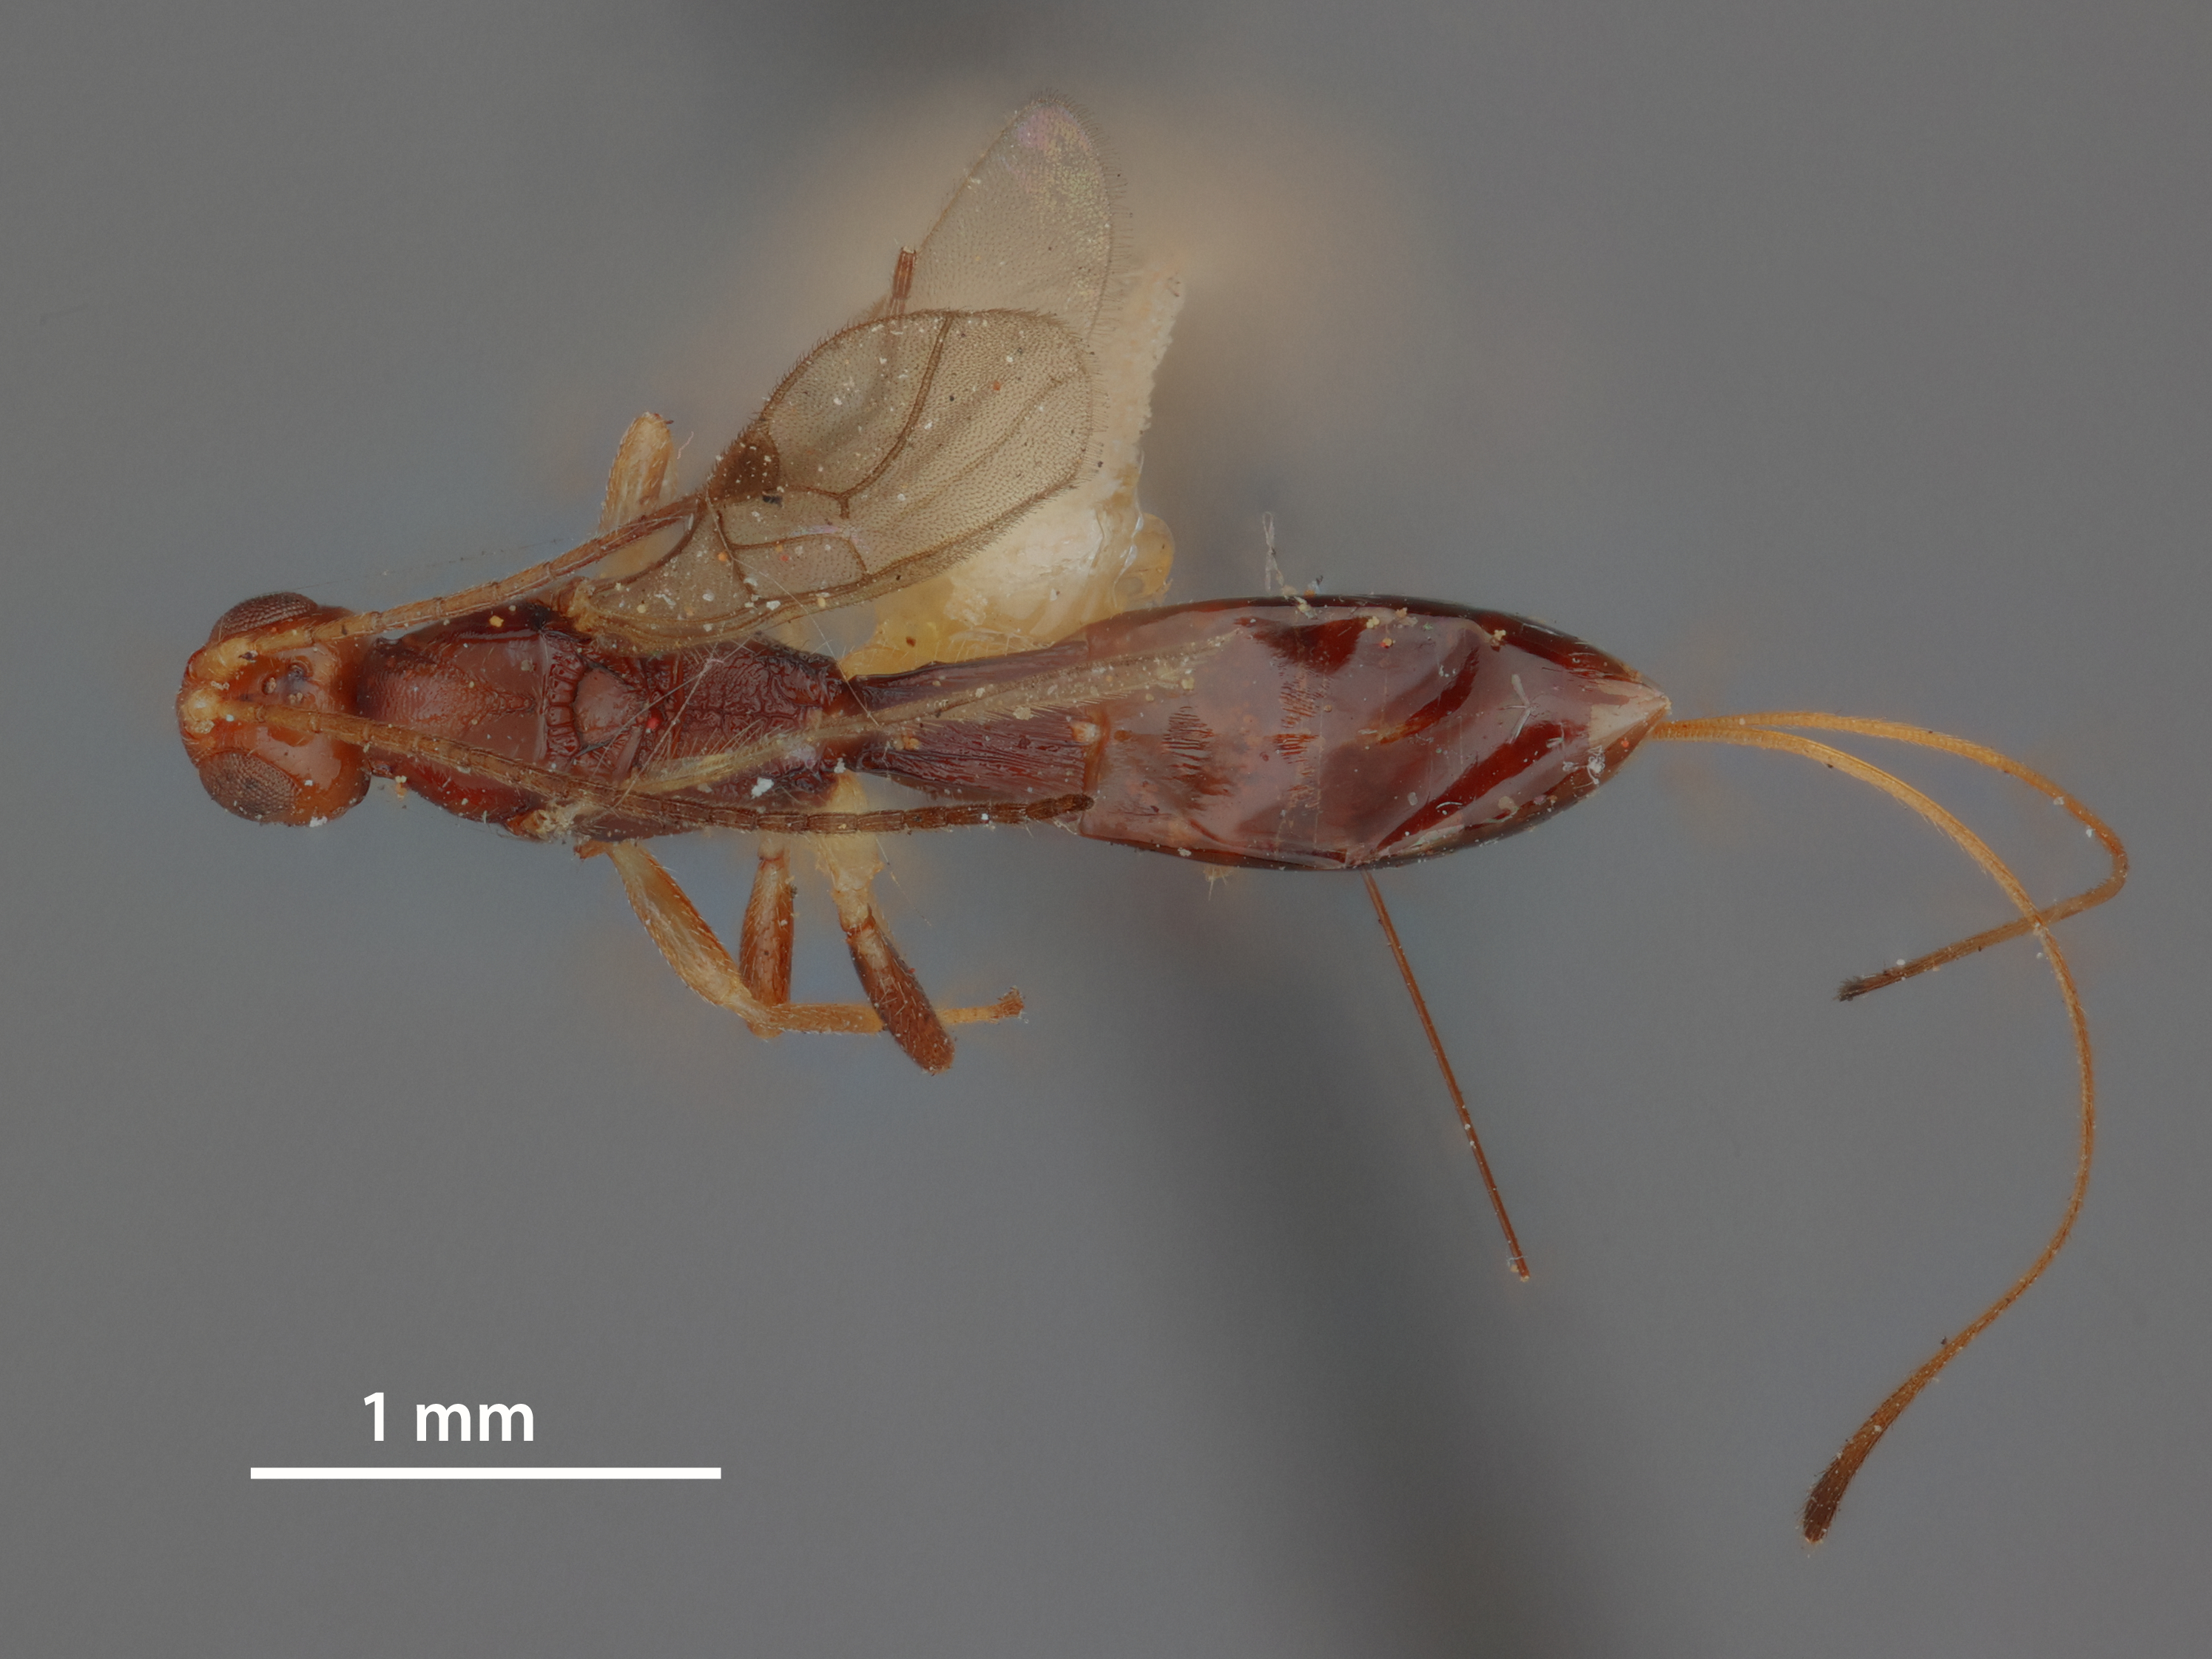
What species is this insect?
Ecphylus texanus
